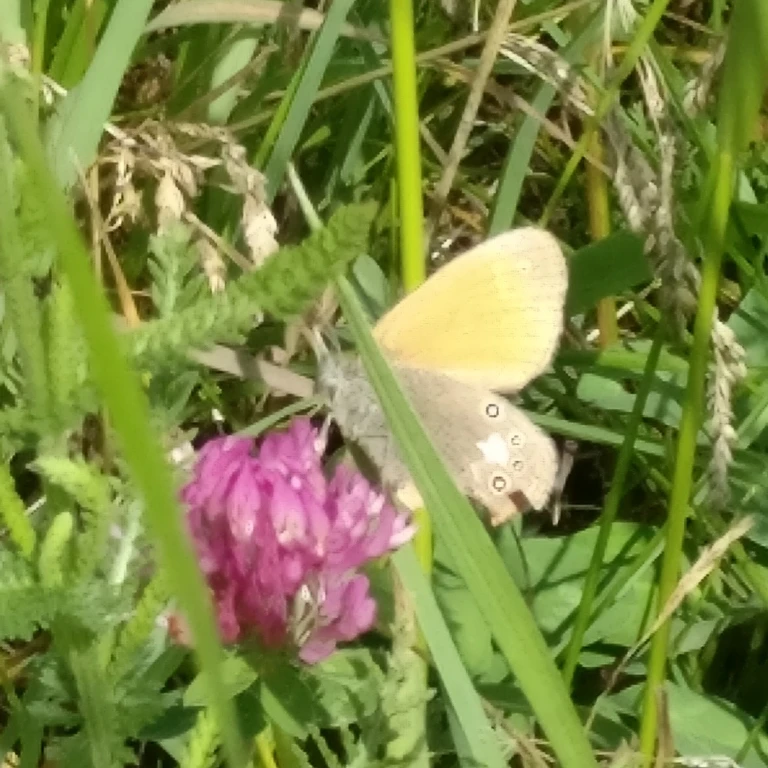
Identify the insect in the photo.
Coenonympha glycerion (also Coenonympha iphis)
